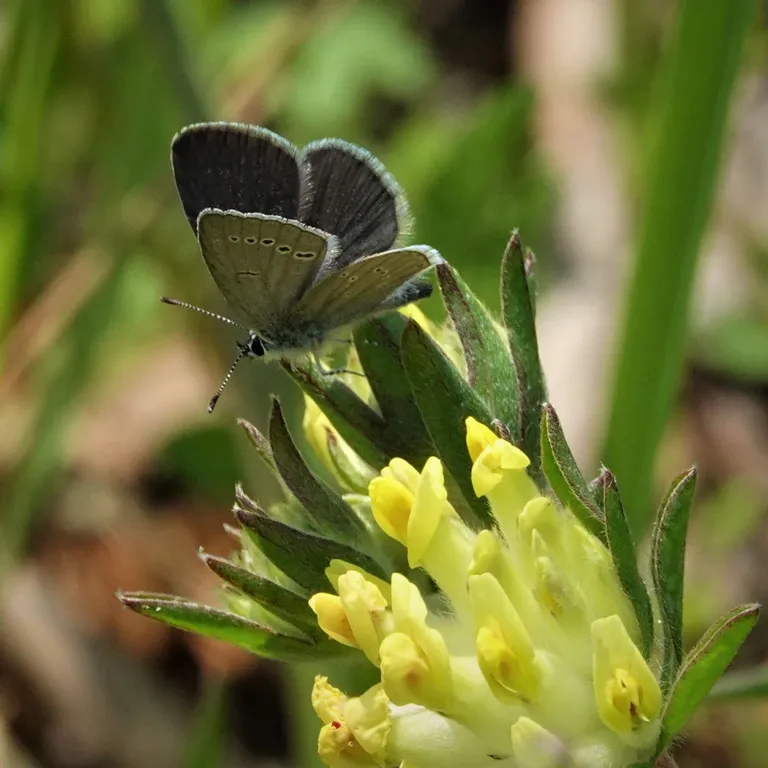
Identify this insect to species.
Cupido minimus
